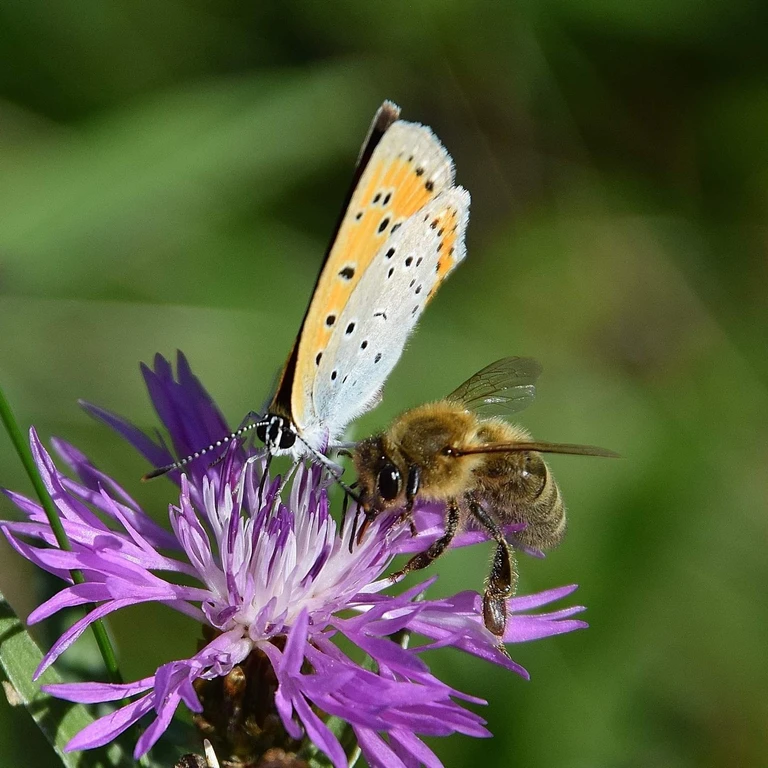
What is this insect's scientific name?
Lycaena dispar
